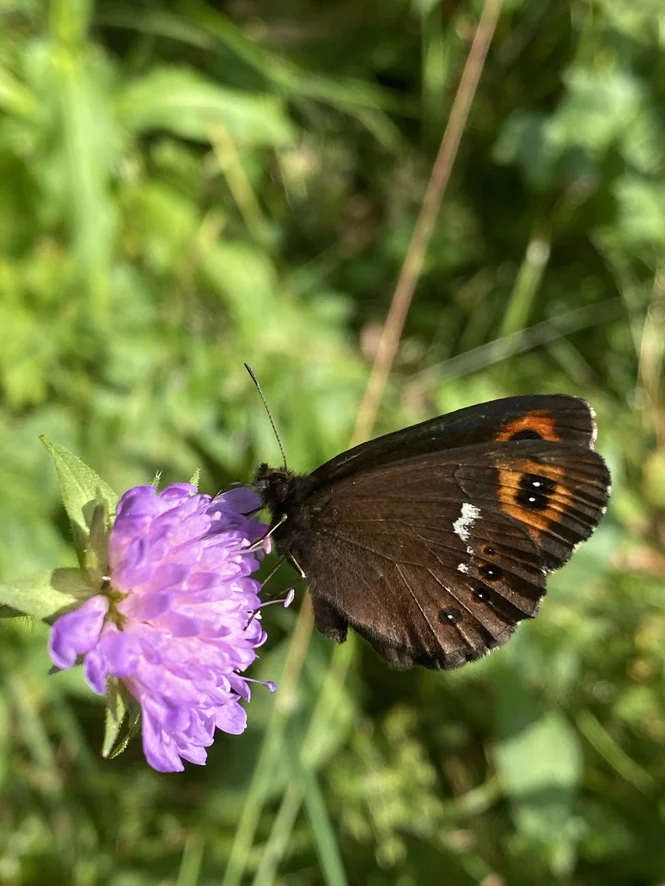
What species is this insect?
Erebia ligea
